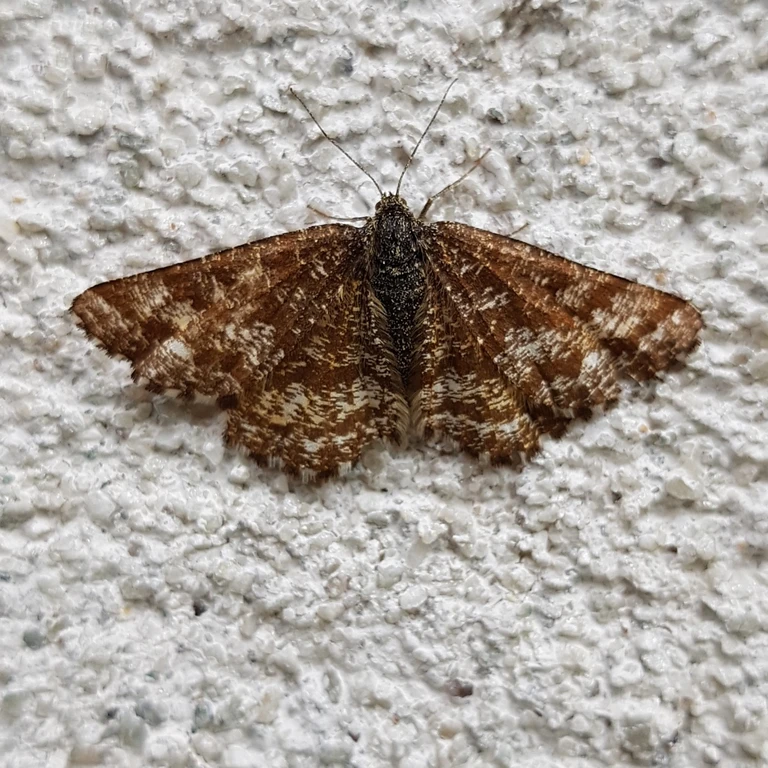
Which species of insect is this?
Ematurga atomaria
